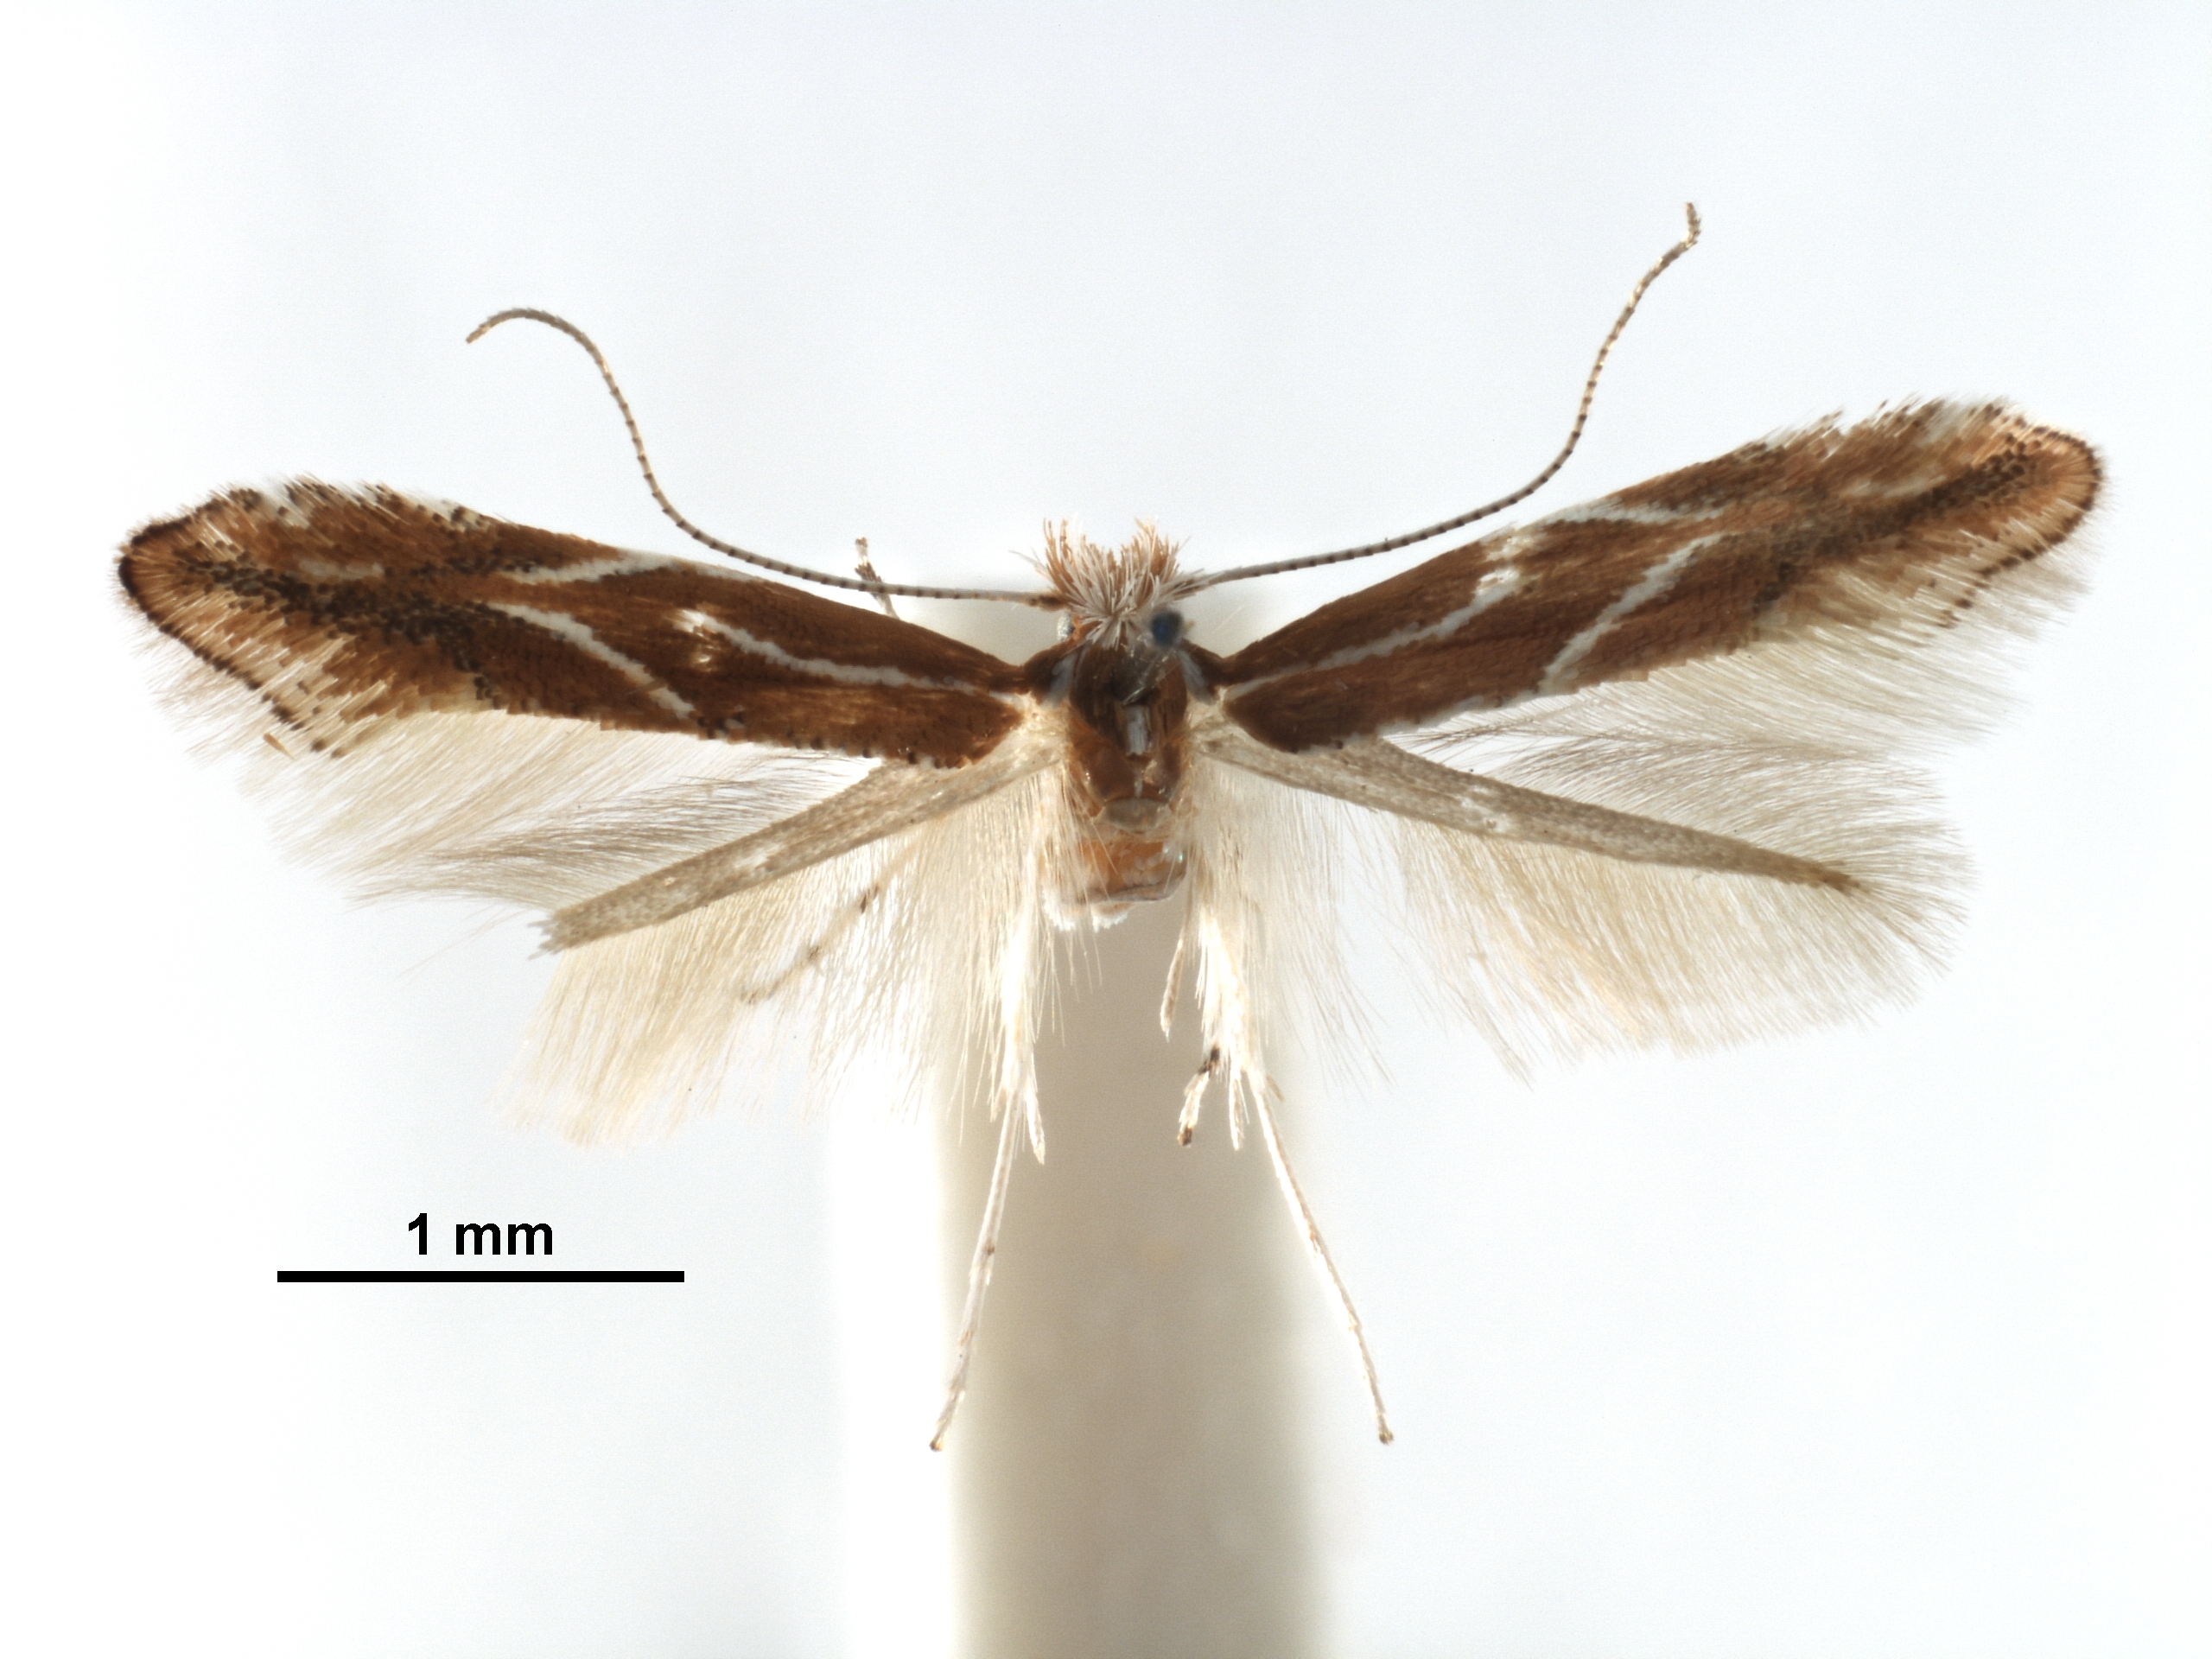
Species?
Phyllonorycter turanica
